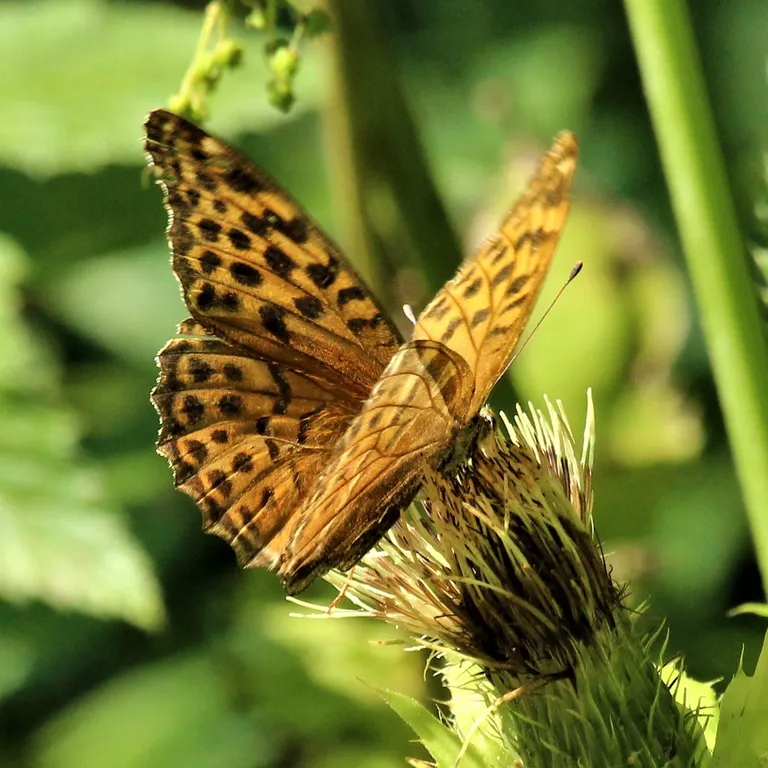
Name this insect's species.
Argynnis paphia
